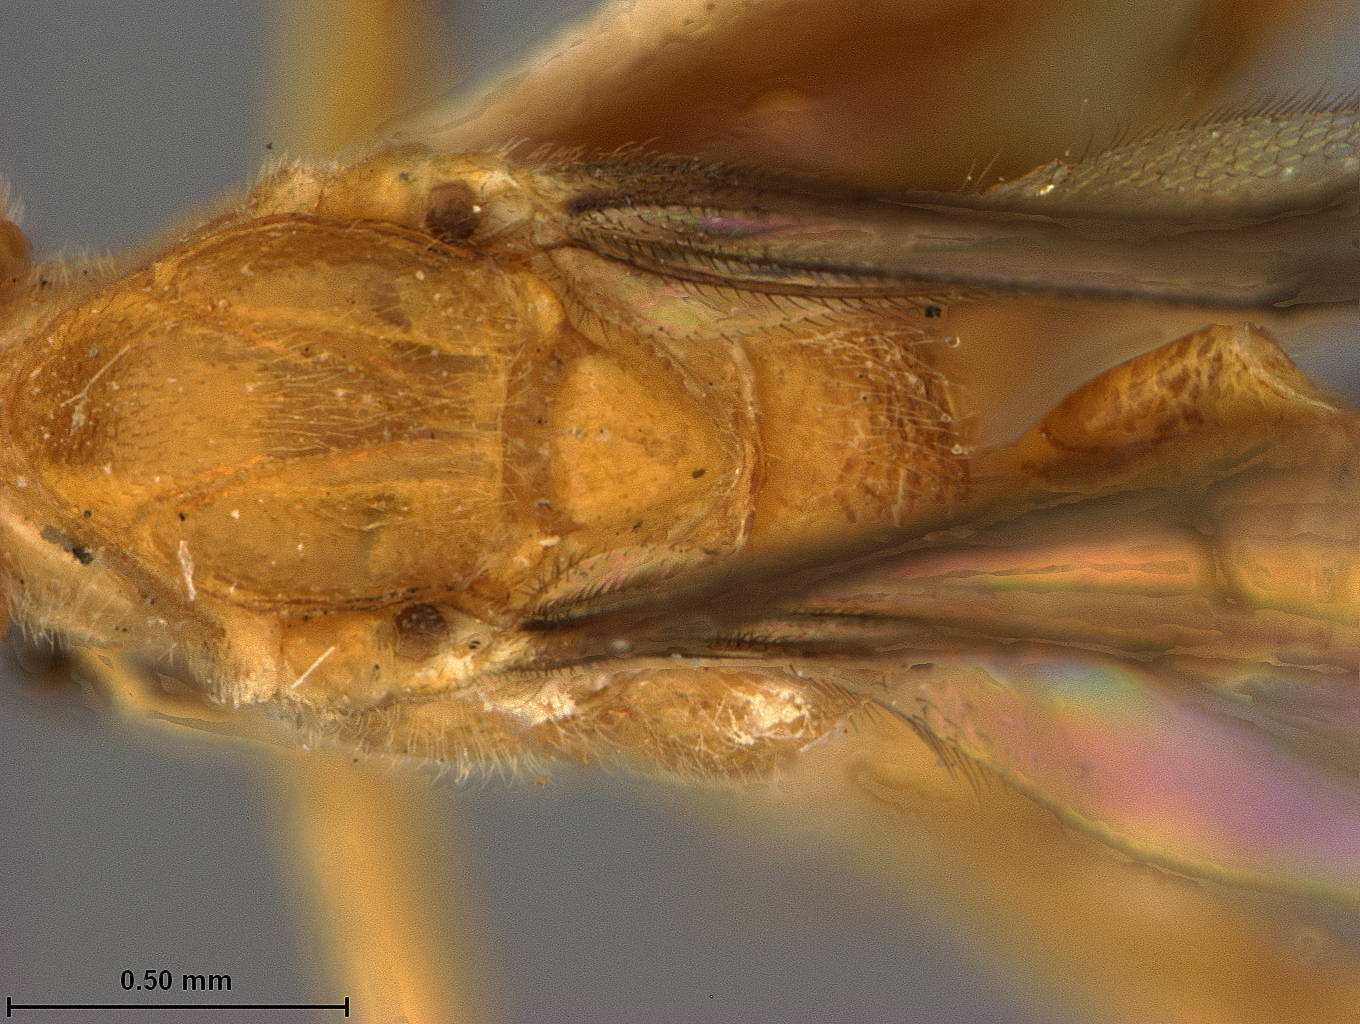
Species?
Stantonia flava
